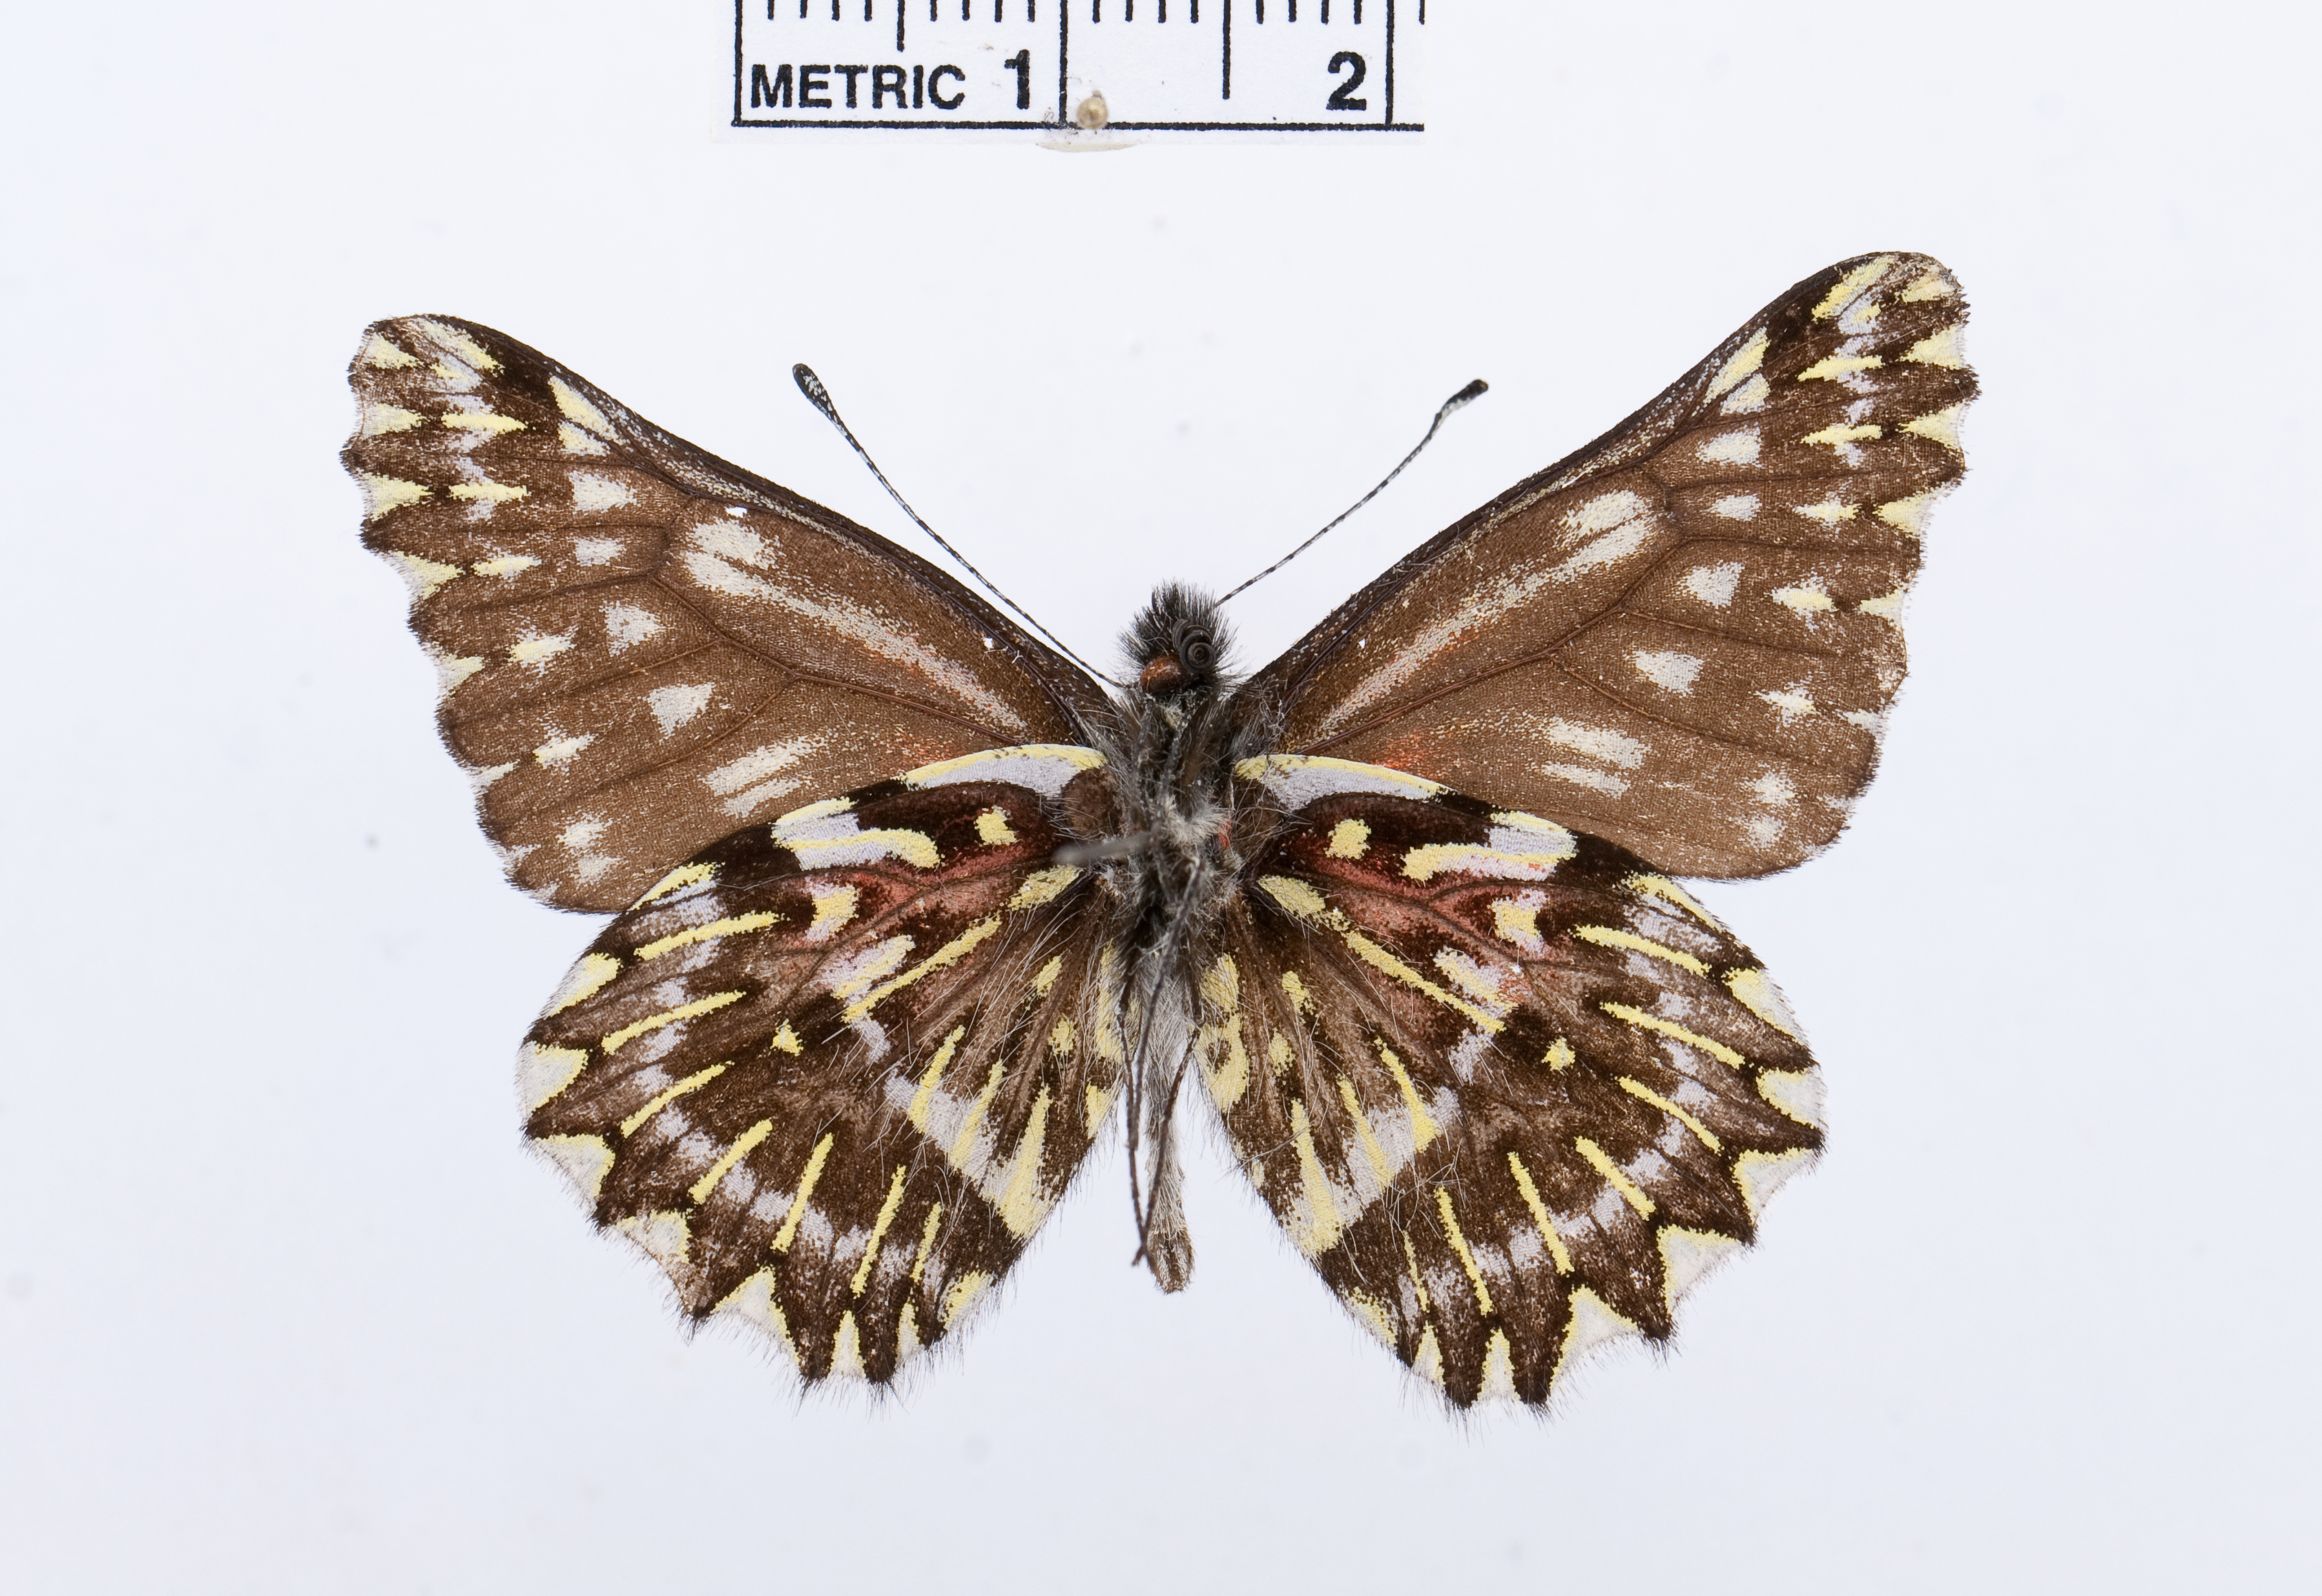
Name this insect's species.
Catasticta vulnerata
